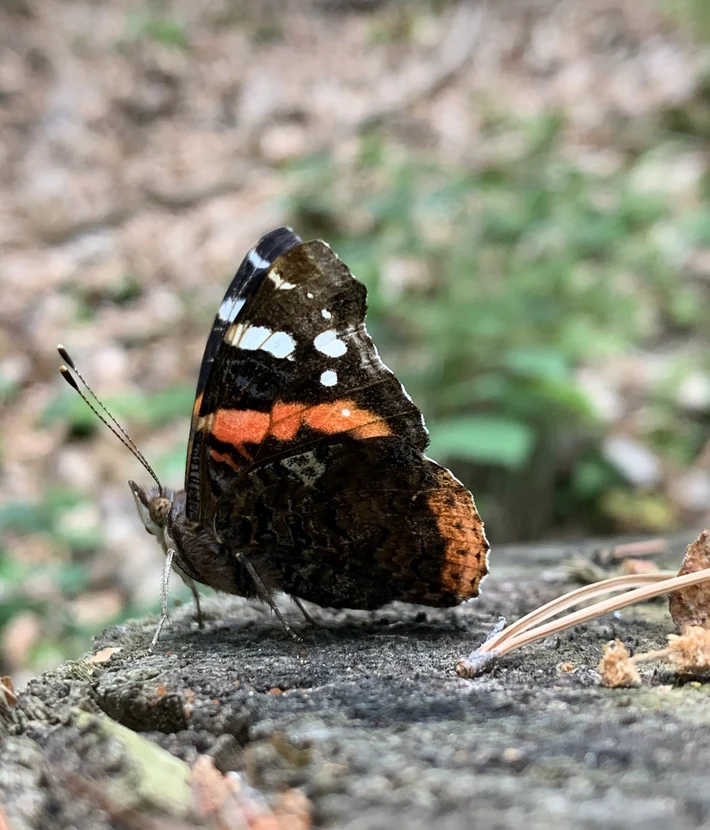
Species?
Vanessa atalanta
